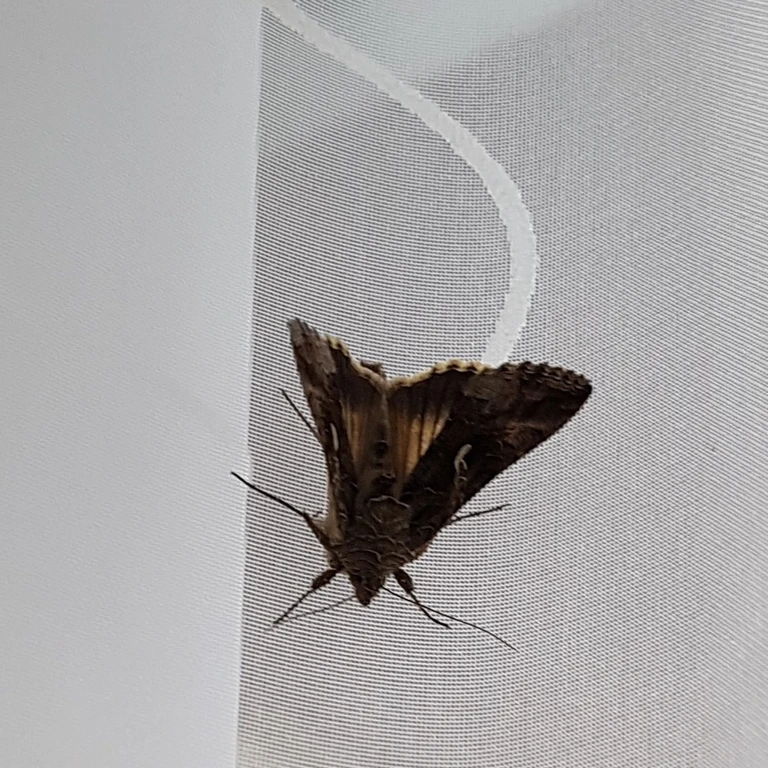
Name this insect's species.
Autographa gamma
